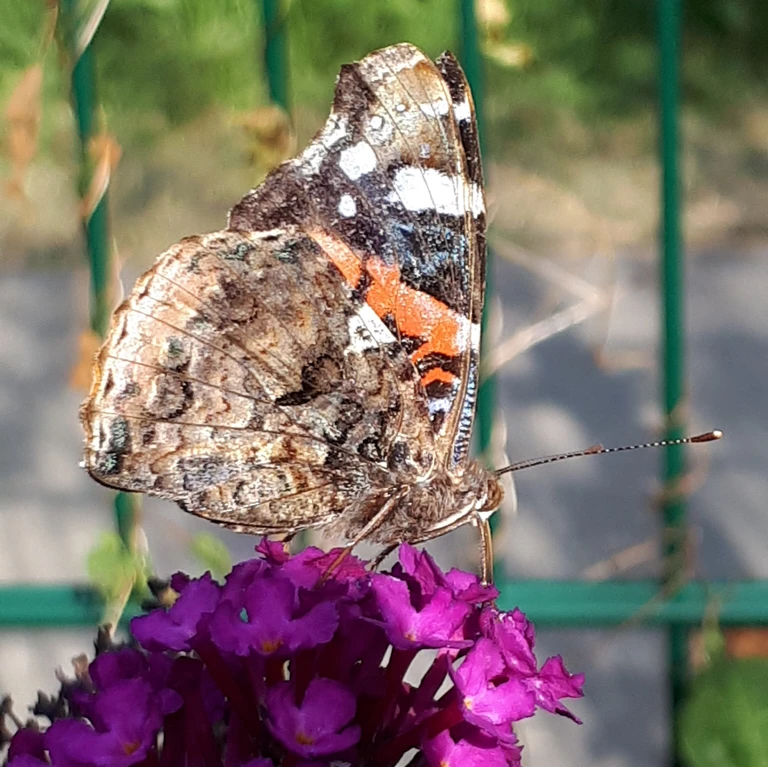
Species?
Vanessa atalanta
